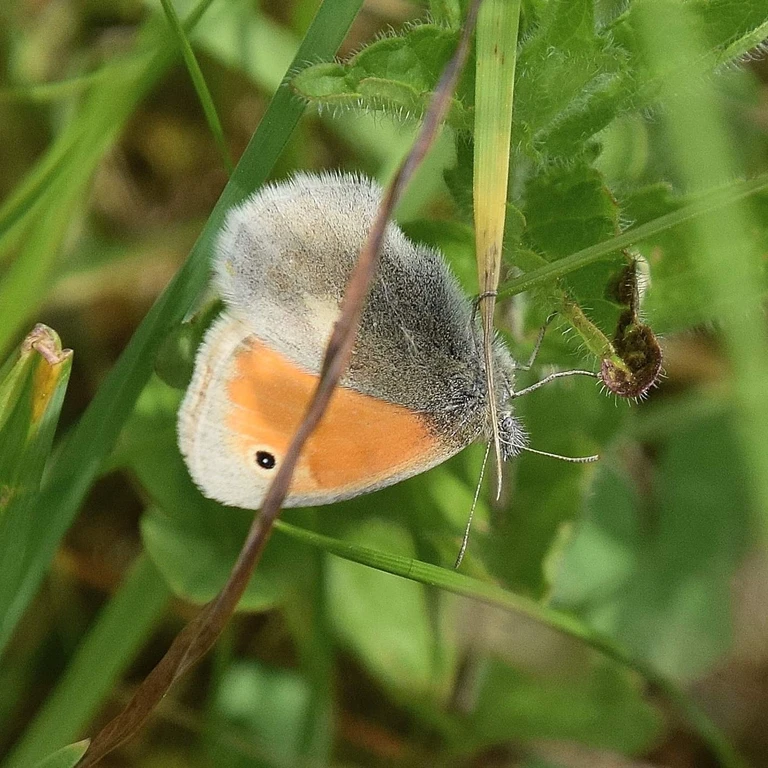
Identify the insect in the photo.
Coenonympha pamphilus
